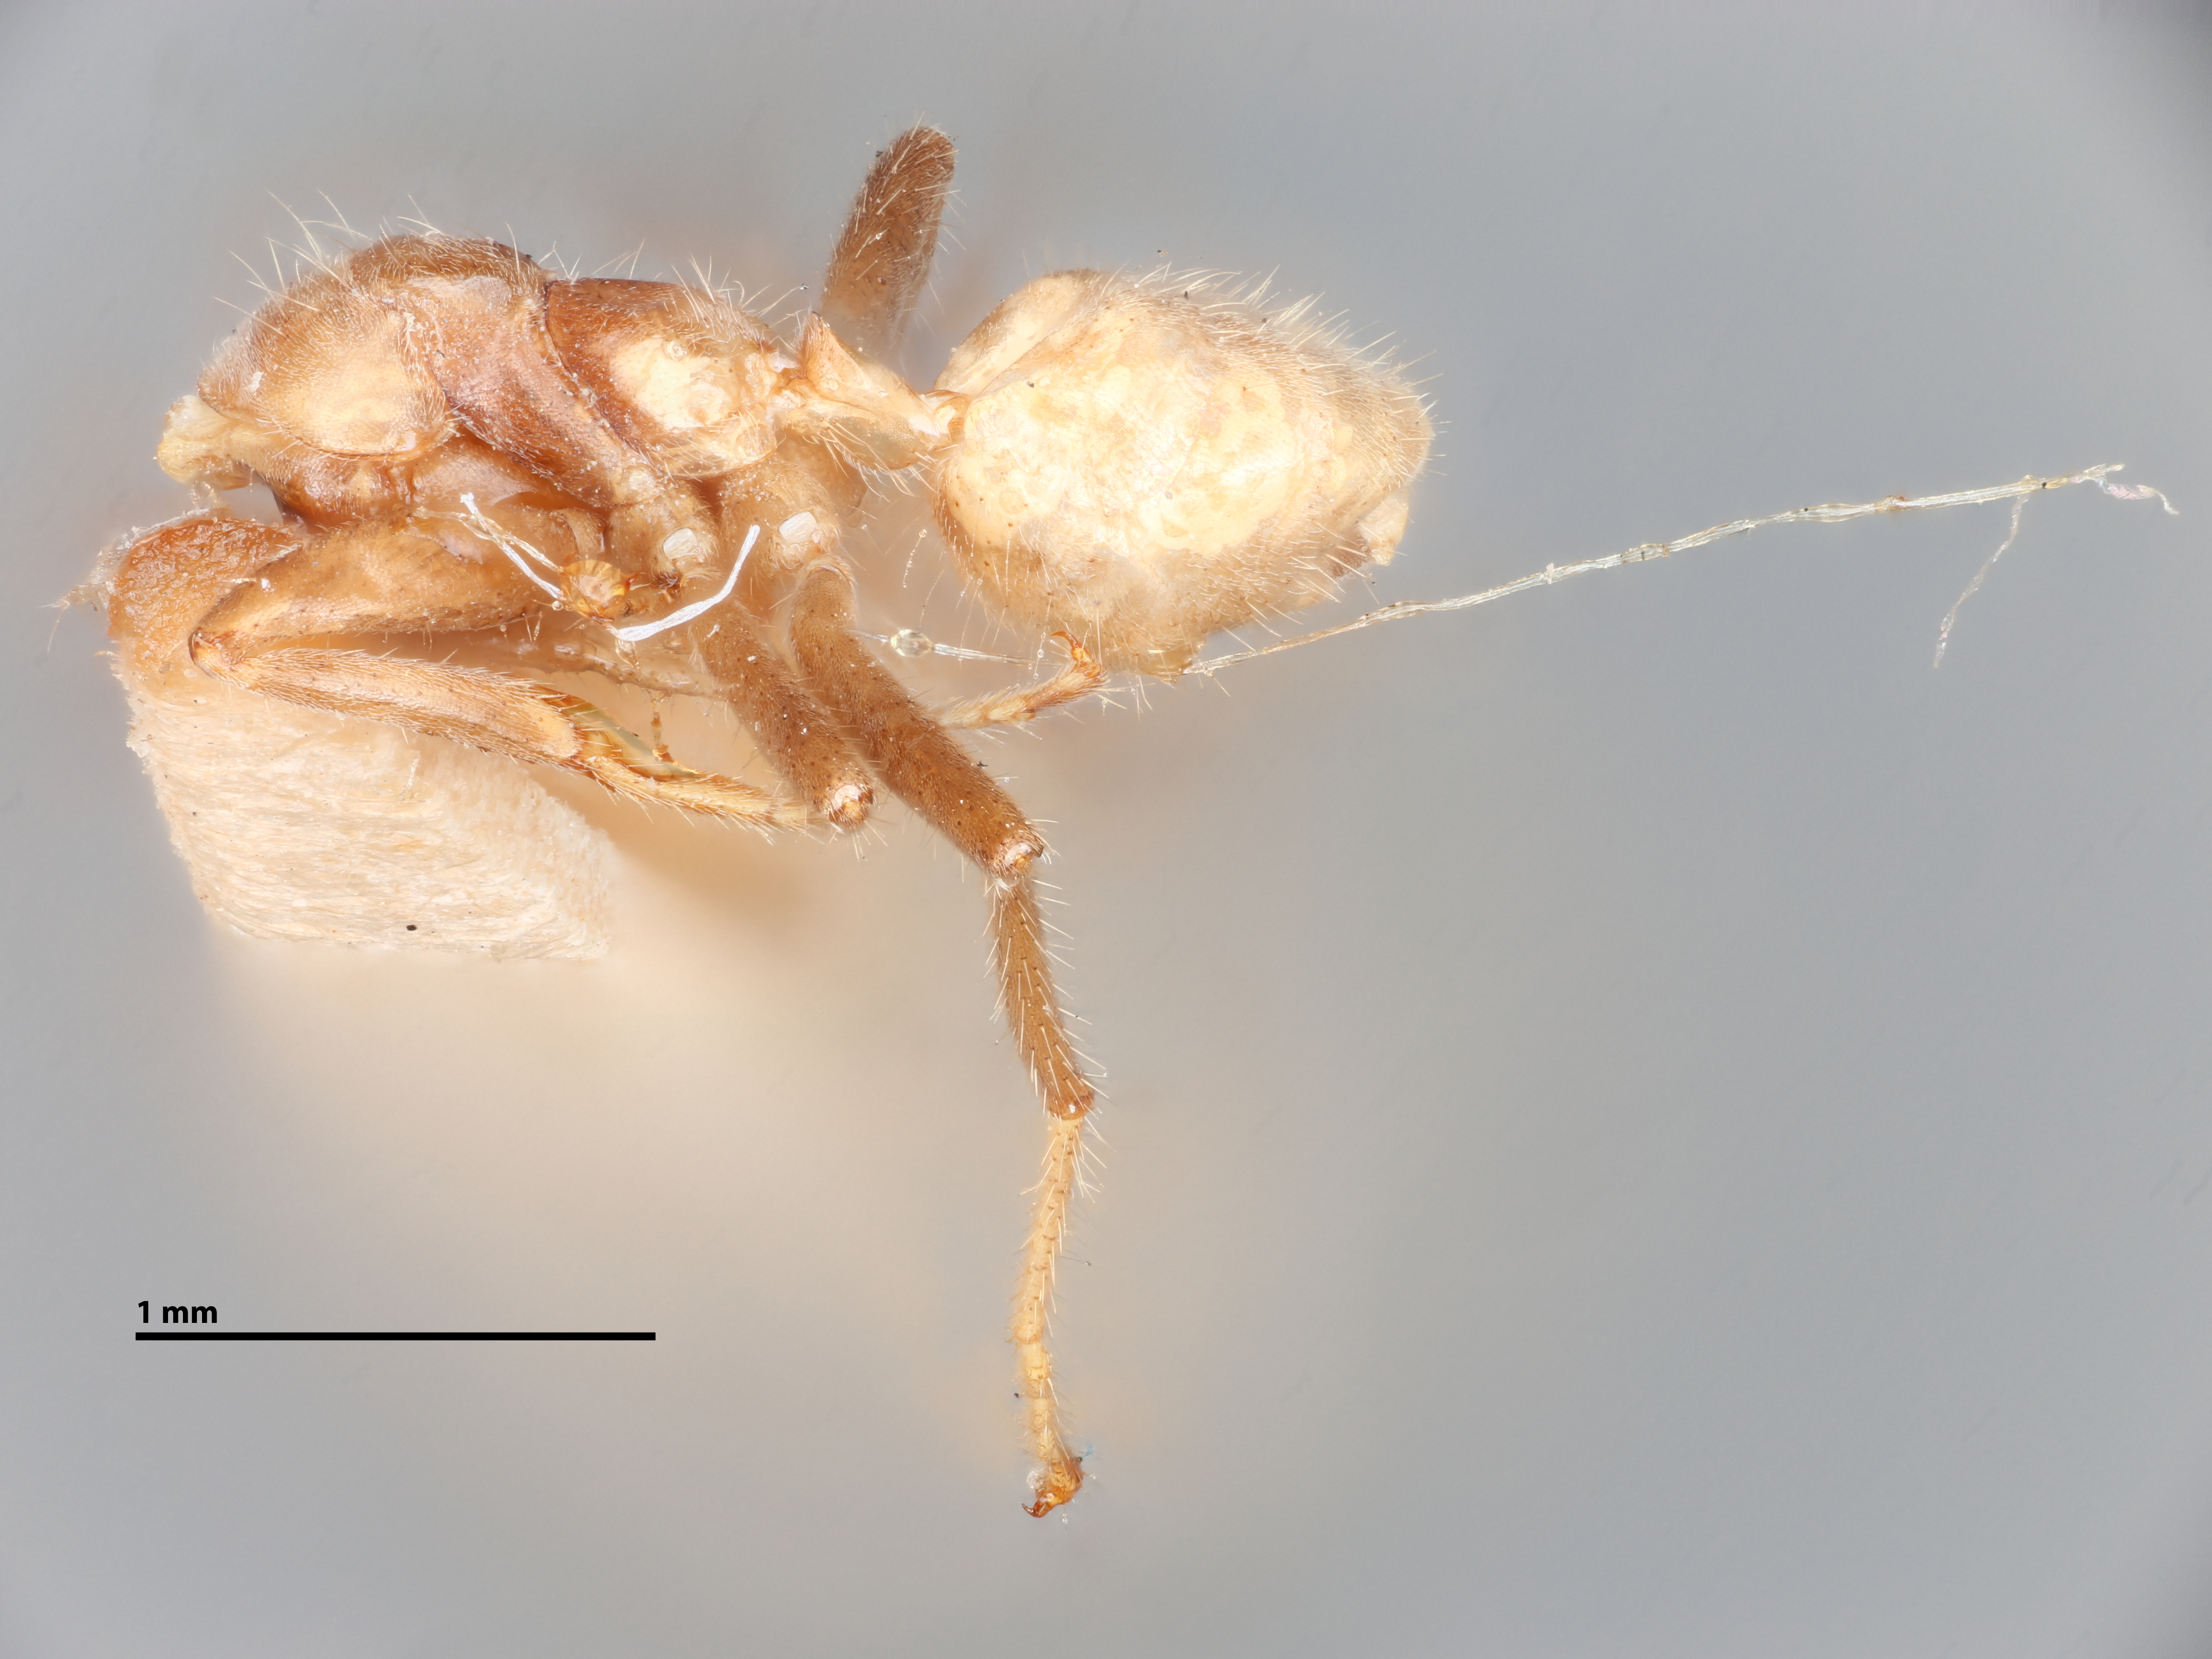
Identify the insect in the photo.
Azteka coeruleipennis
